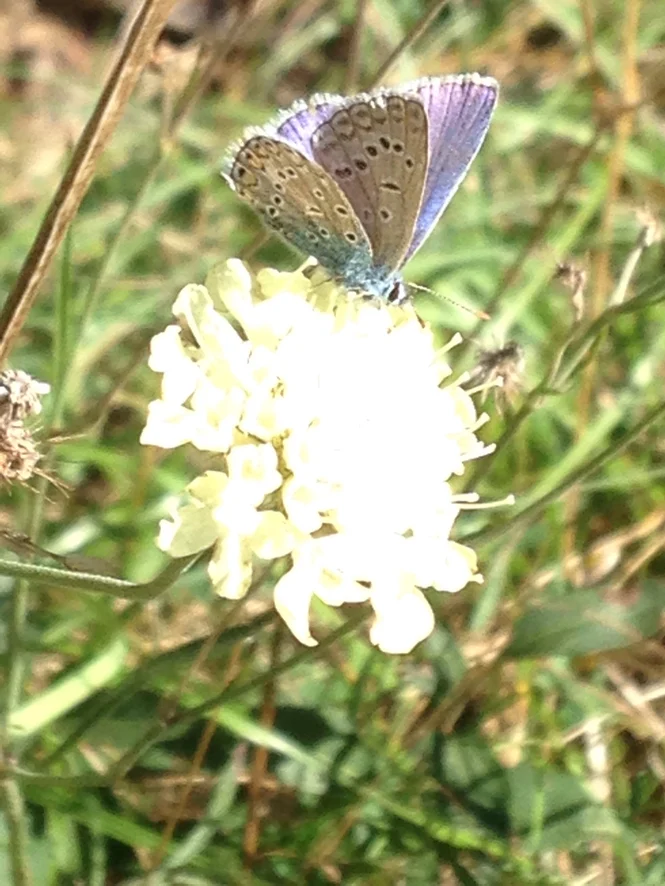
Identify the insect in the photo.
Polyommatus icarus
